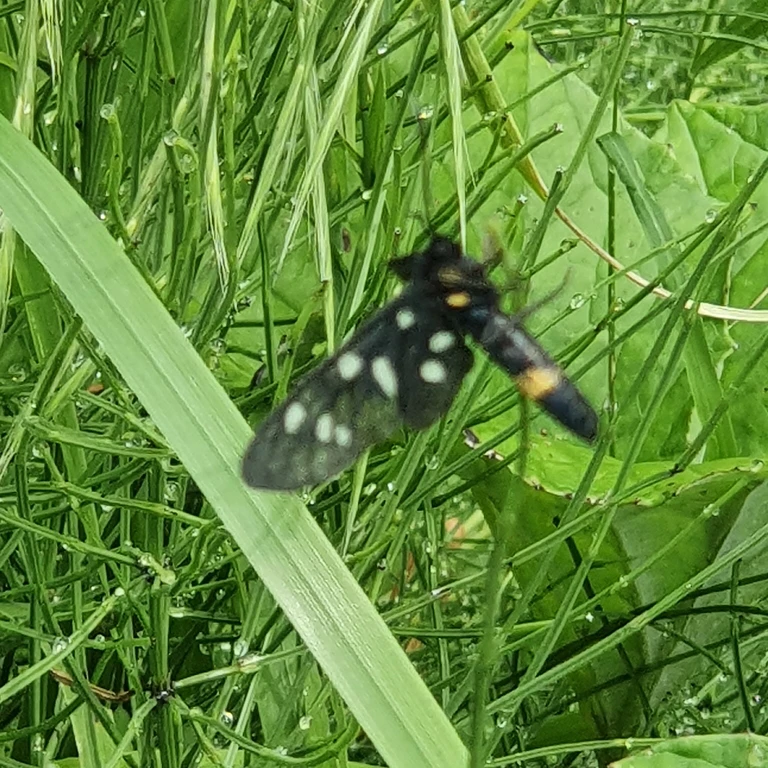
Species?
Amata phegea
